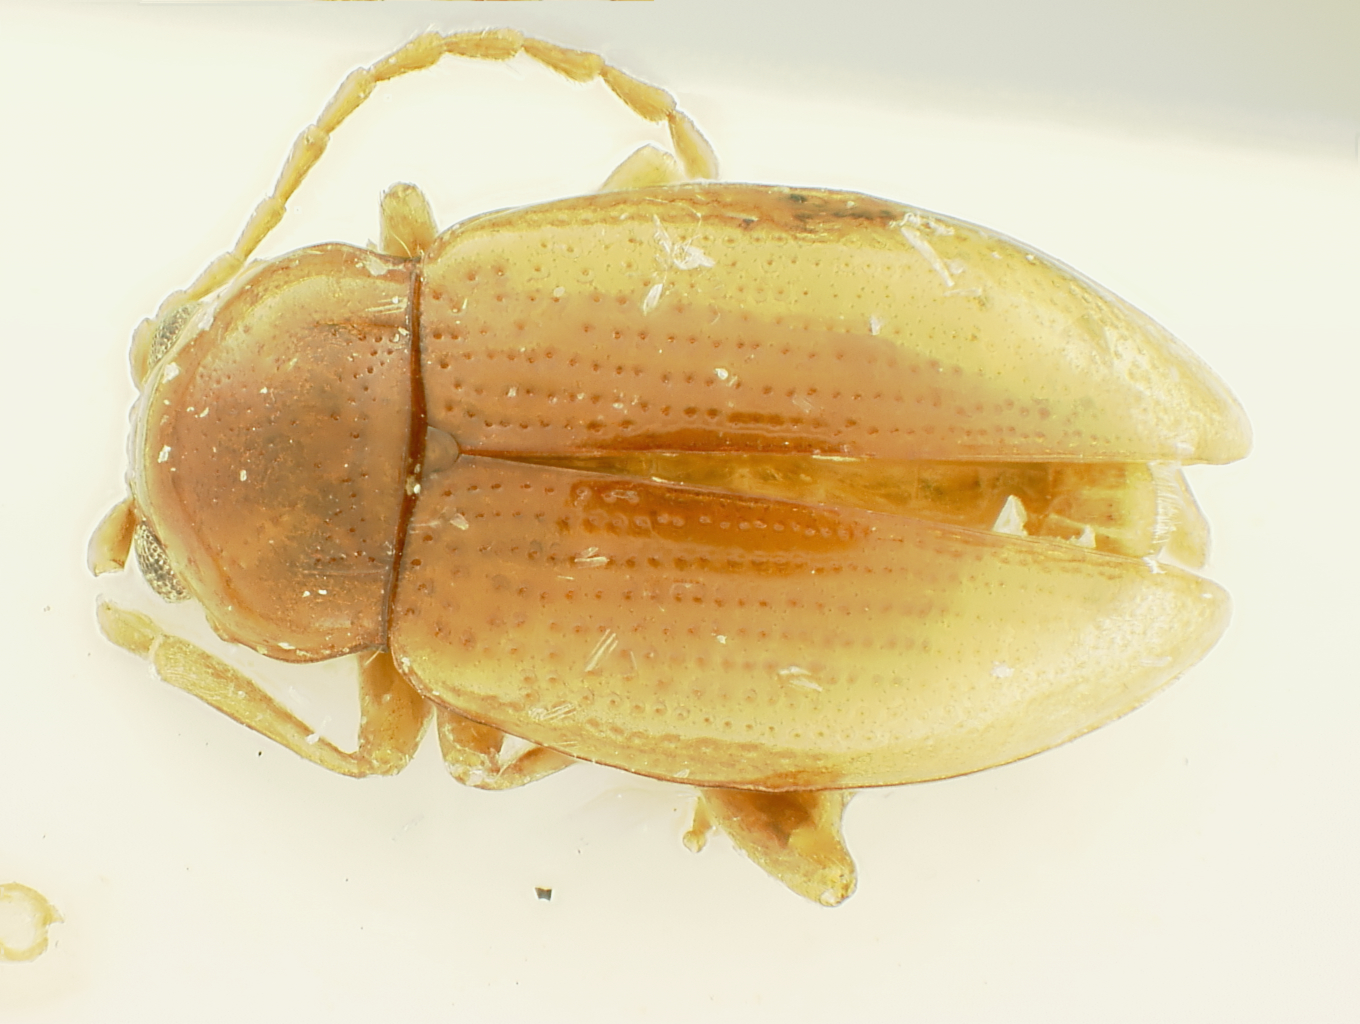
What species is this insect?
Neocrepidodera konstantinovi
